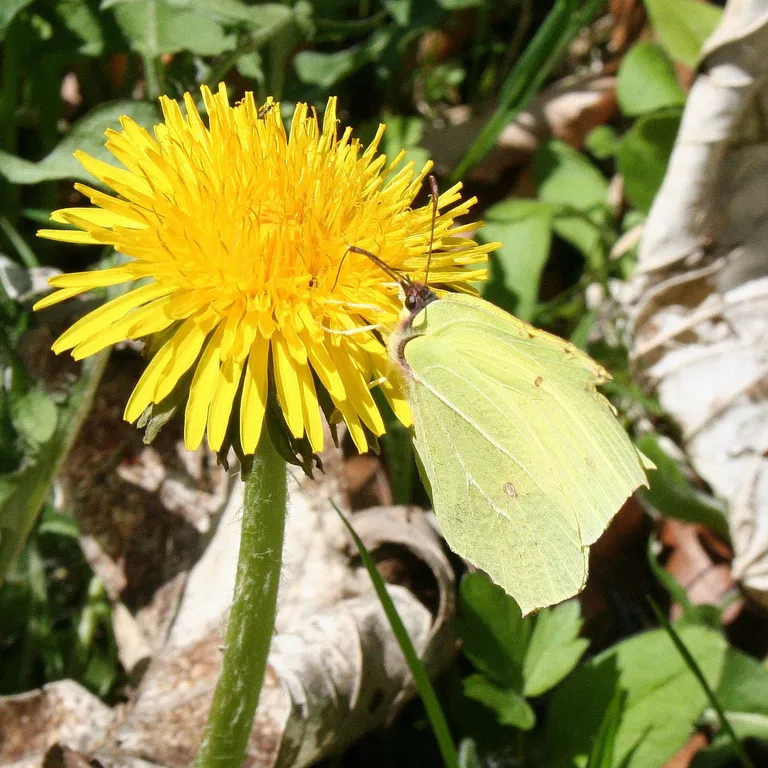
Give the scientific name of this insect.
Gonepteryx rhamni
